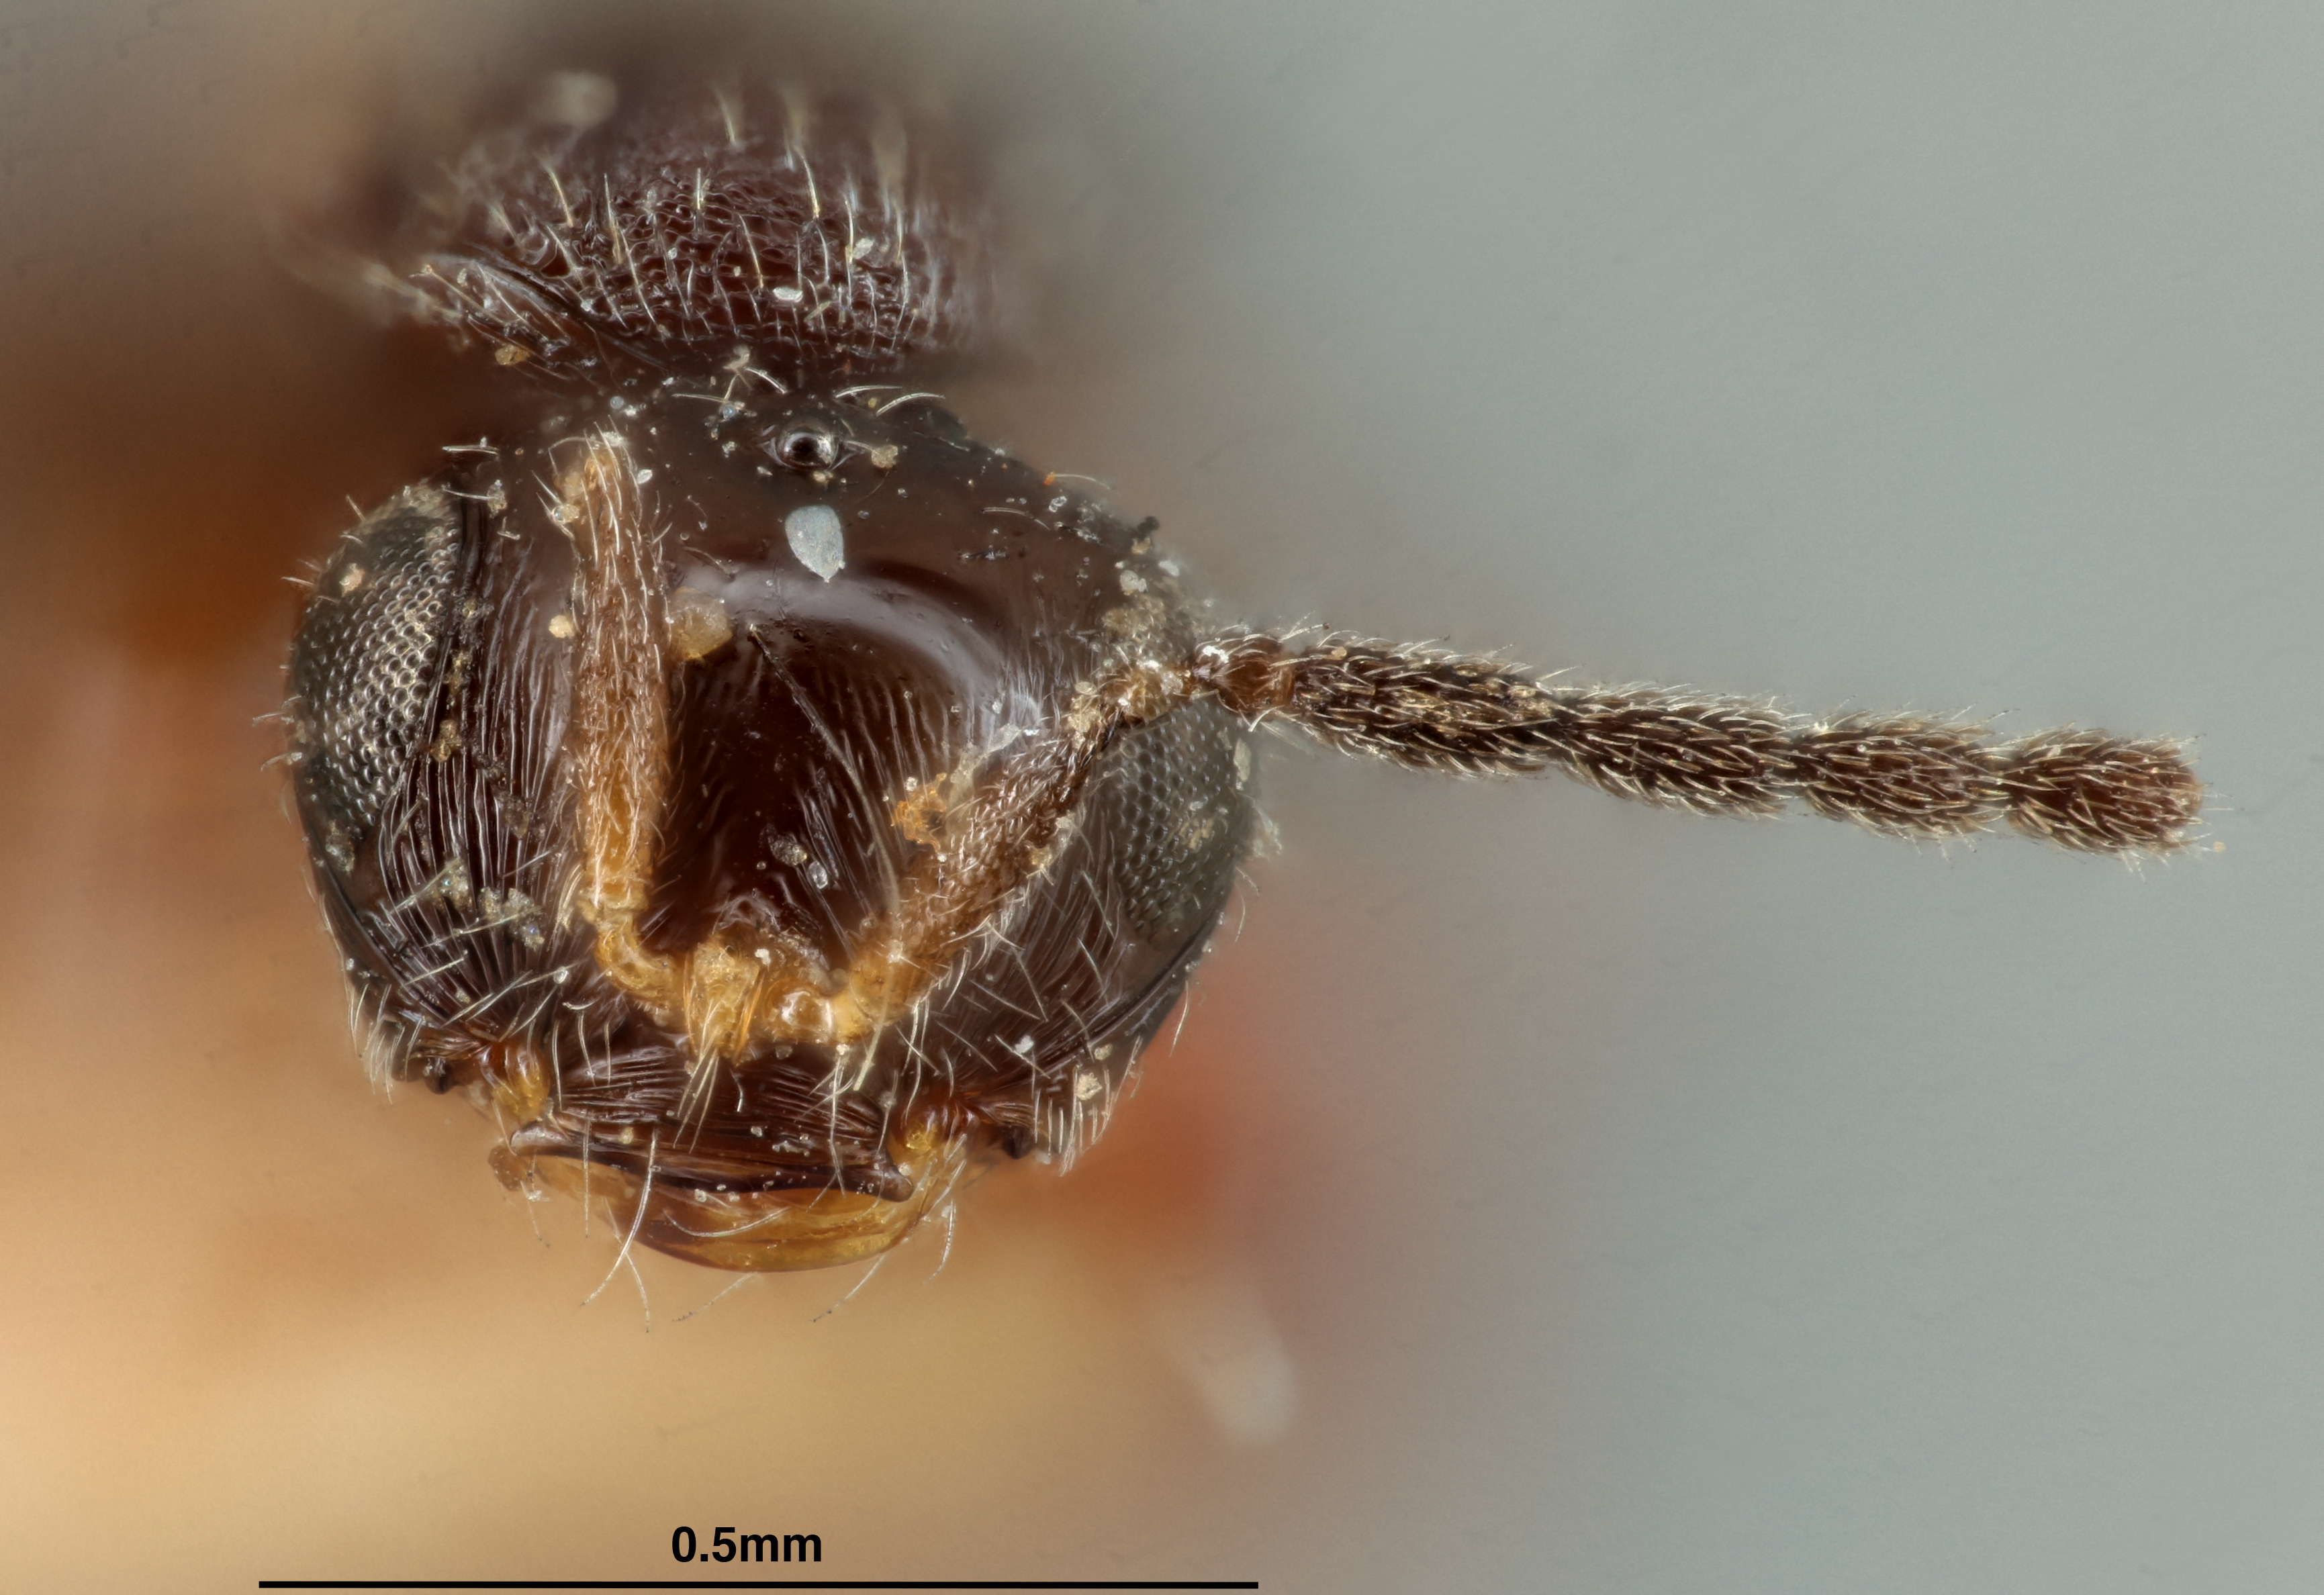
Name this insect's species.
Prosacantha striativentris
